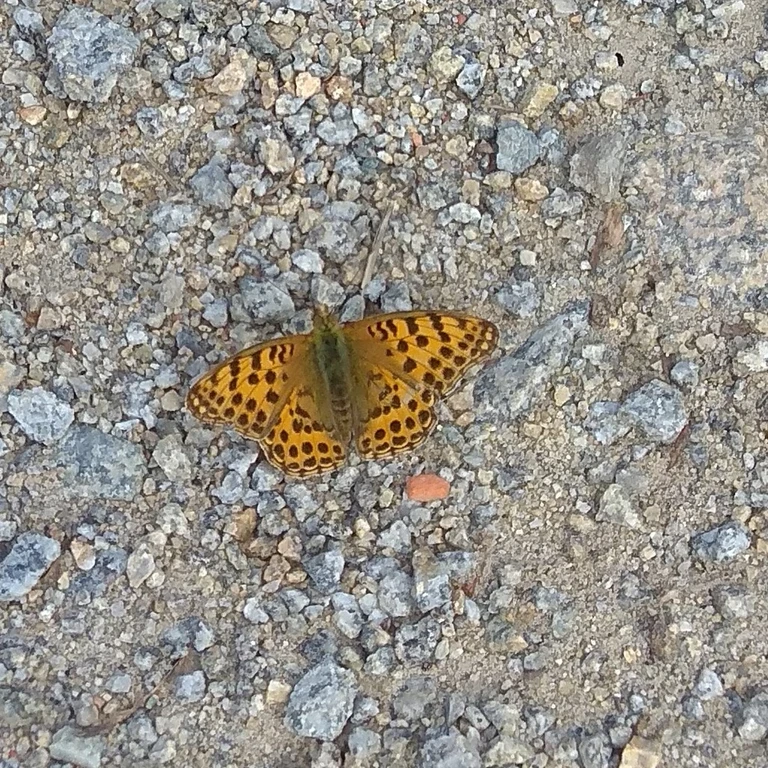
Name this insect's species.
Issoria lathonia
